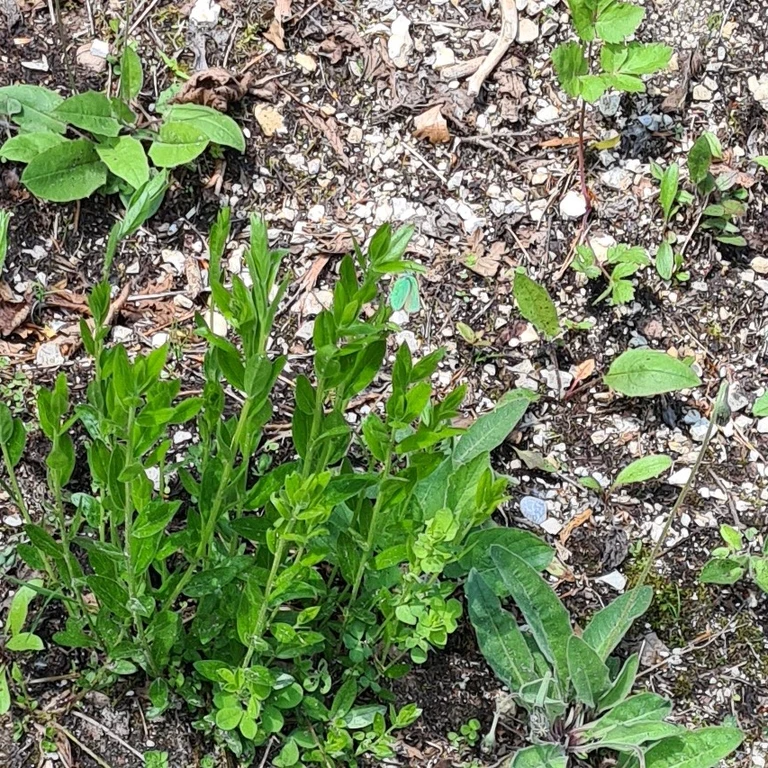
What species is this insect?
Callophrys rubi
